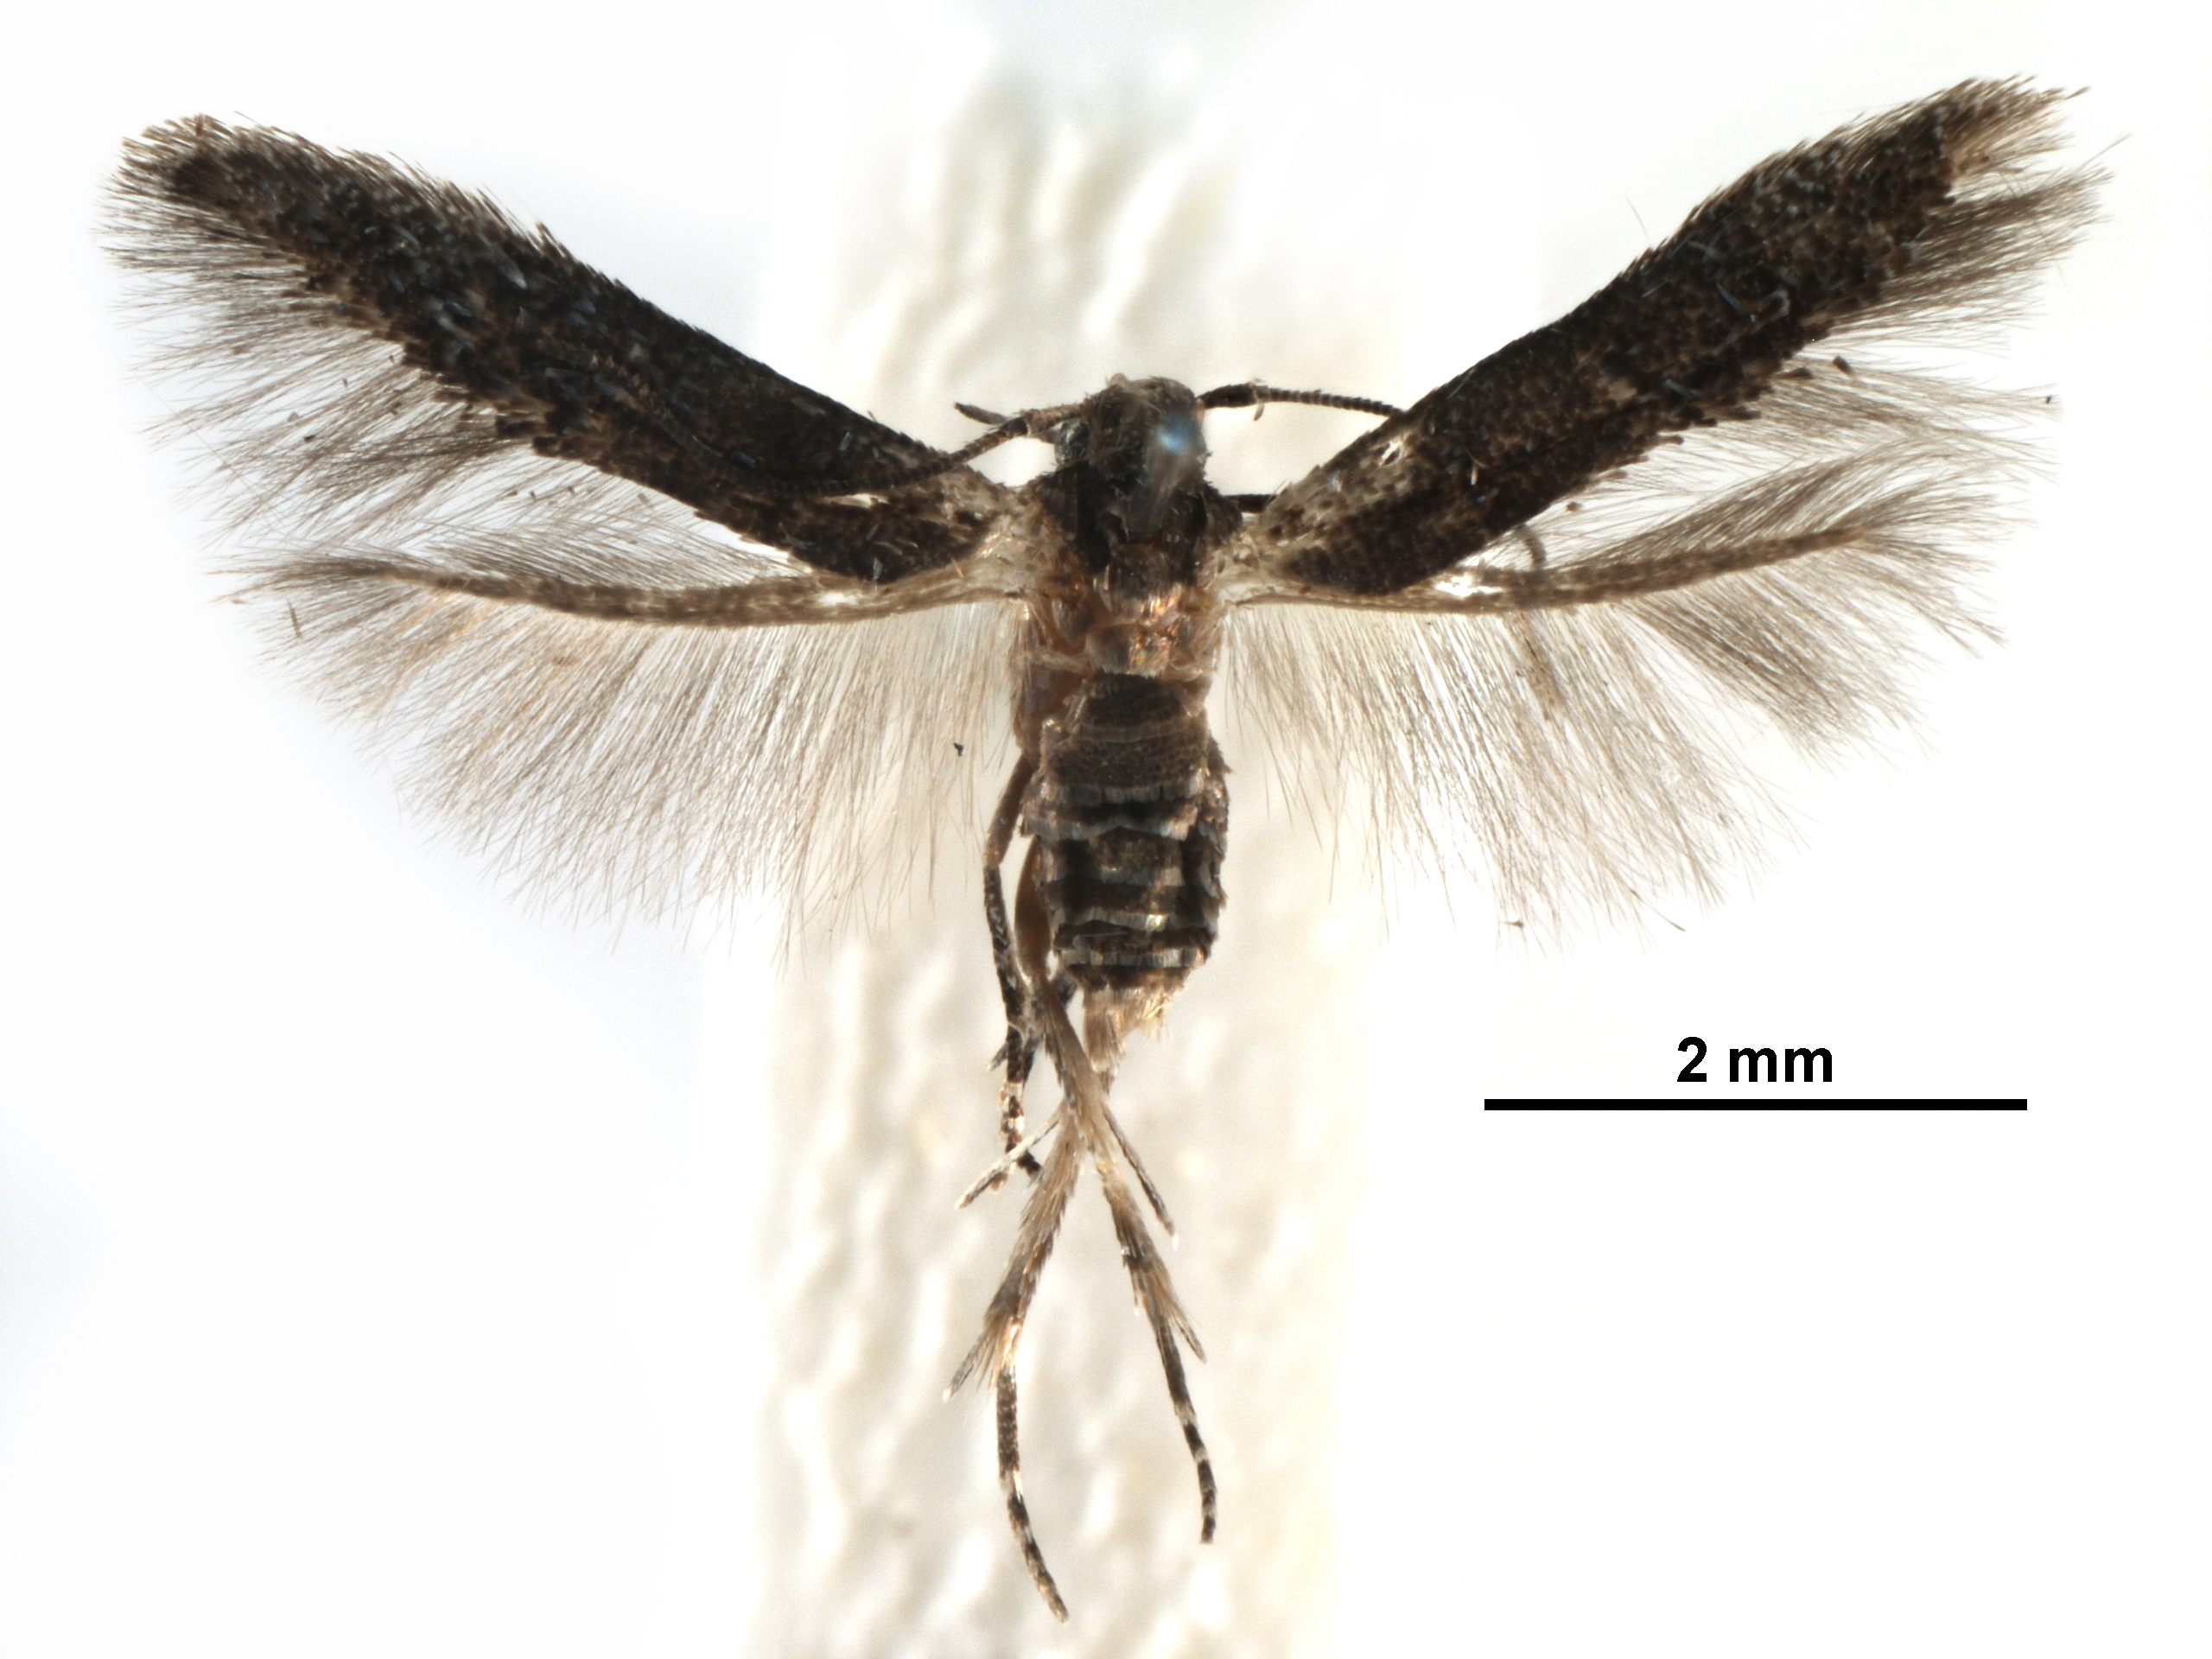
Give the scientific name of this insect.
Stilbosis venifica
